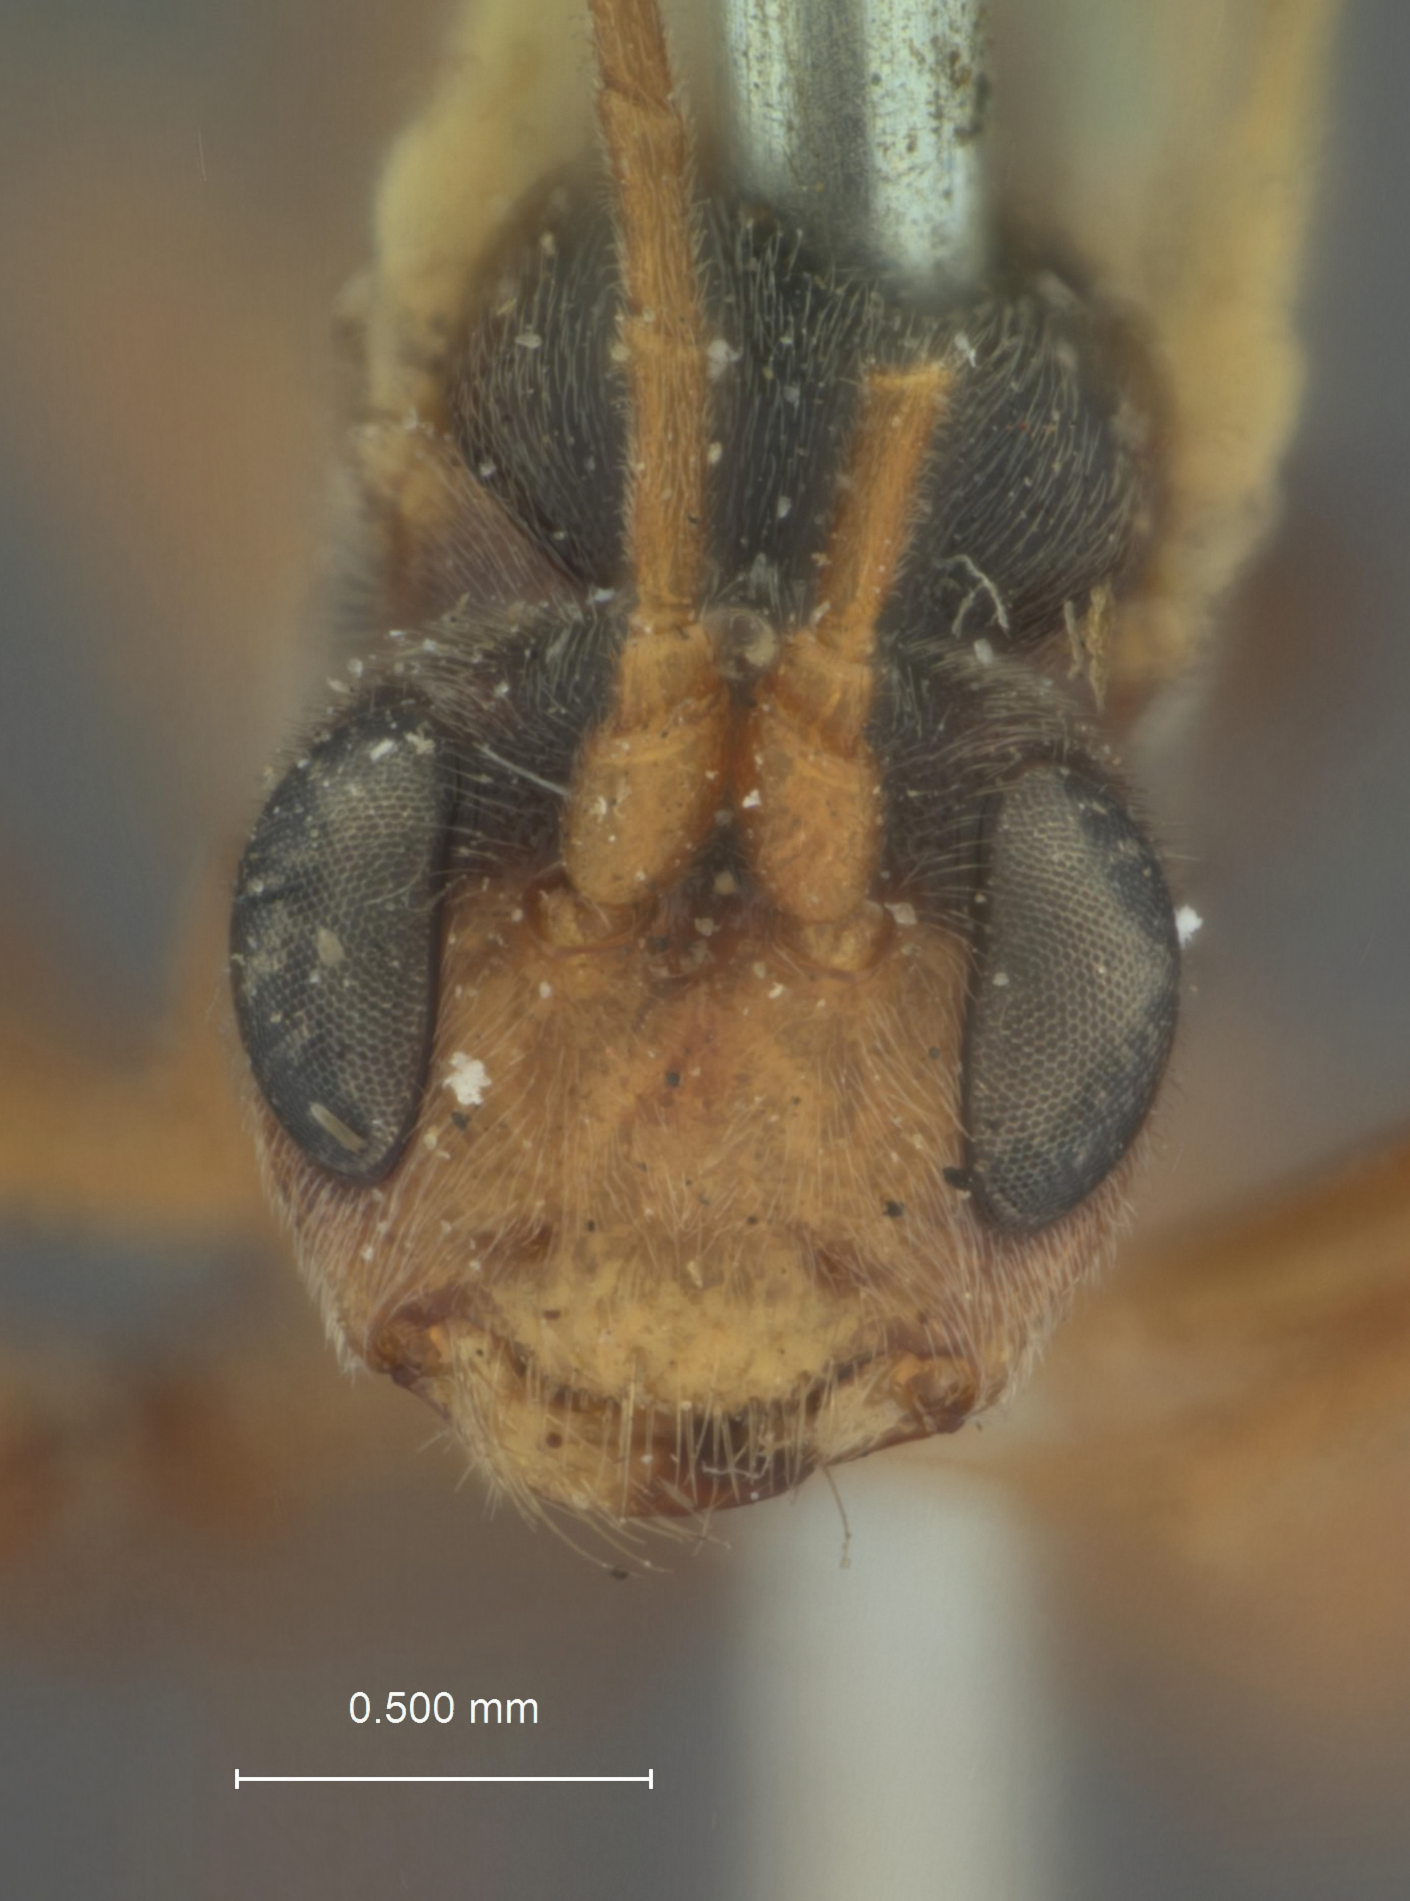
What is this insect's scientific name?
Perilissus southwickii
